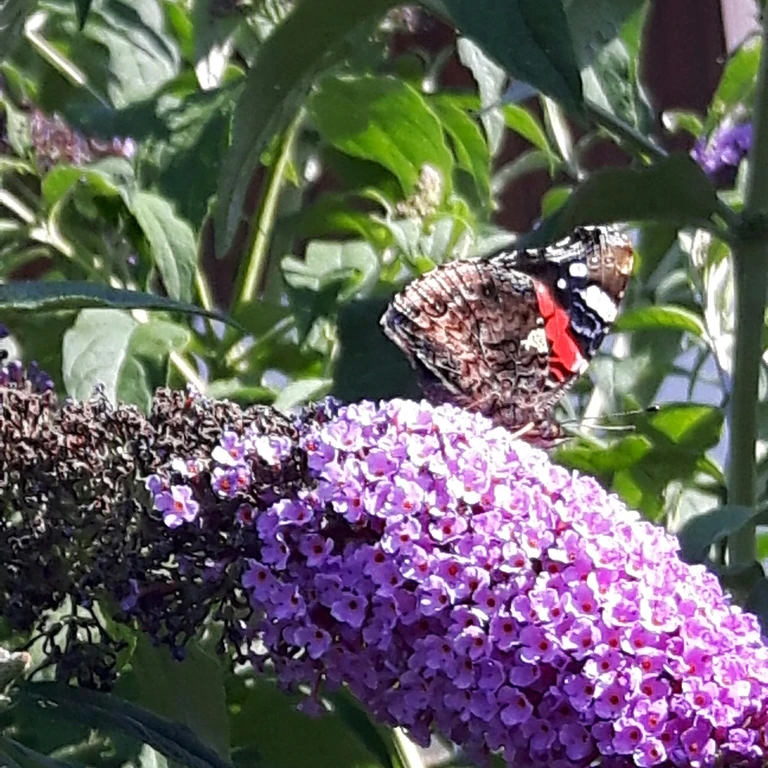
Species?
Vanessa atalanta
